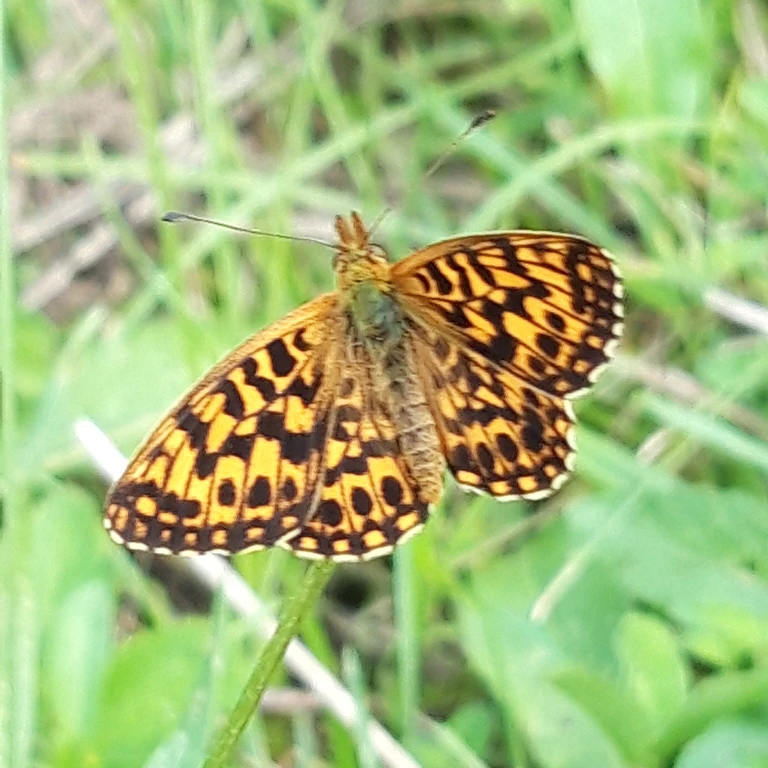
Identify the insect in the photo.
Boloria dia
